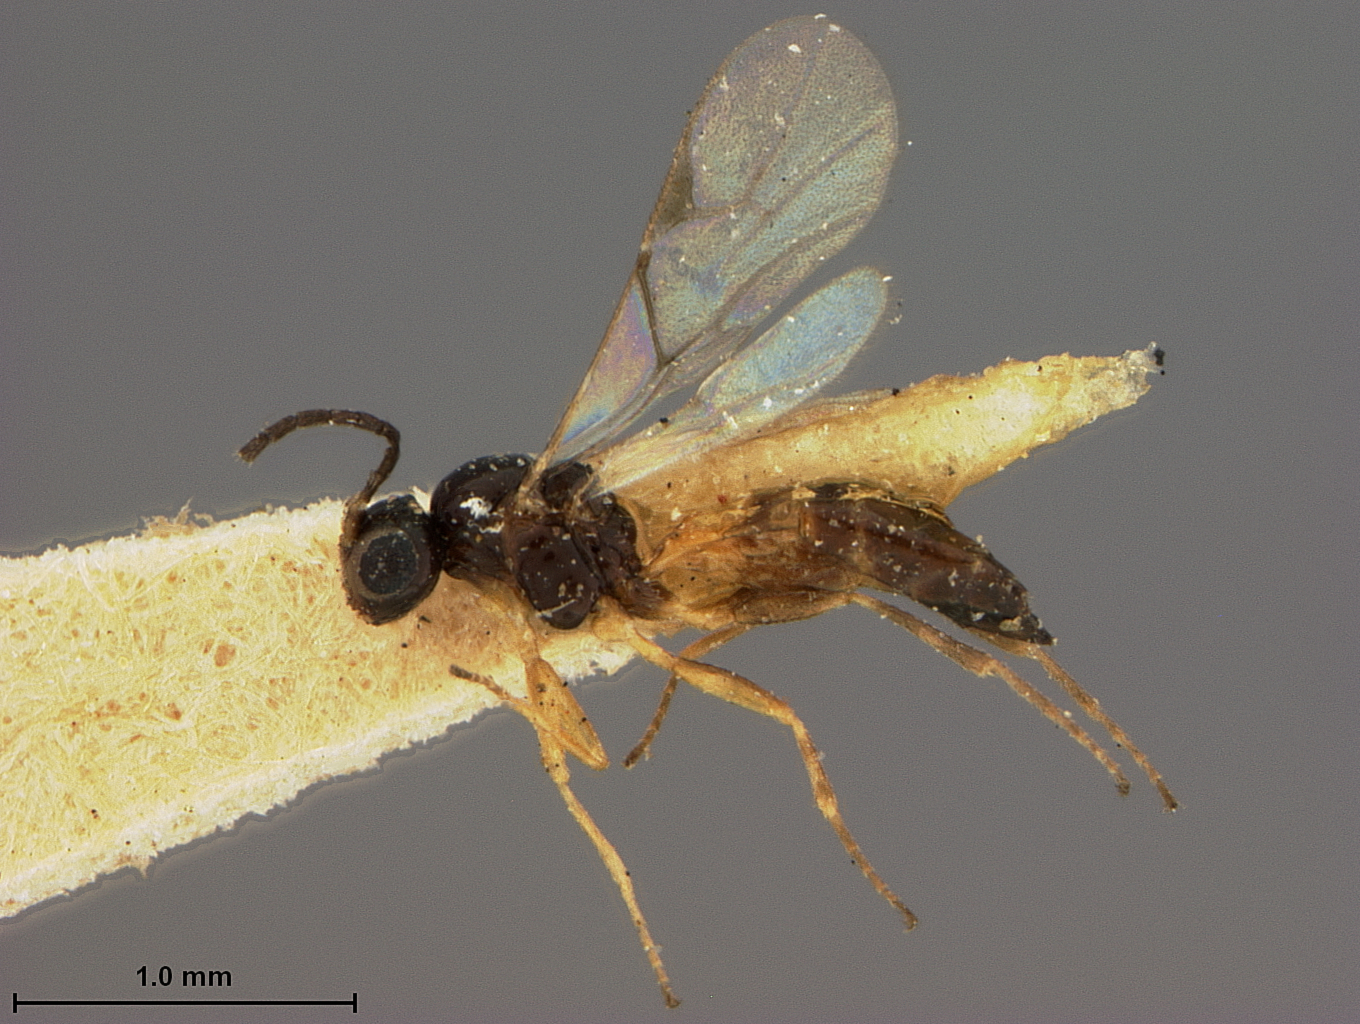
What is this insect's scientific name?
Lysiphlebus coquilletti
